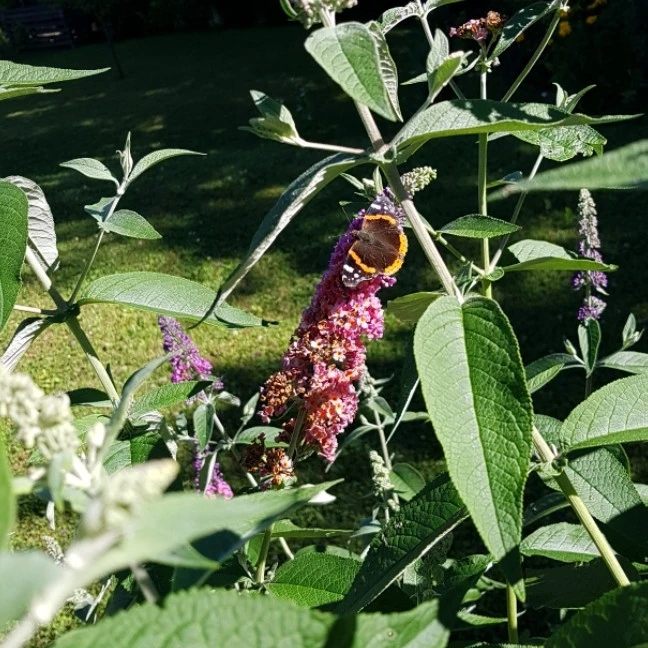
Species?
Vanessa atalanta
